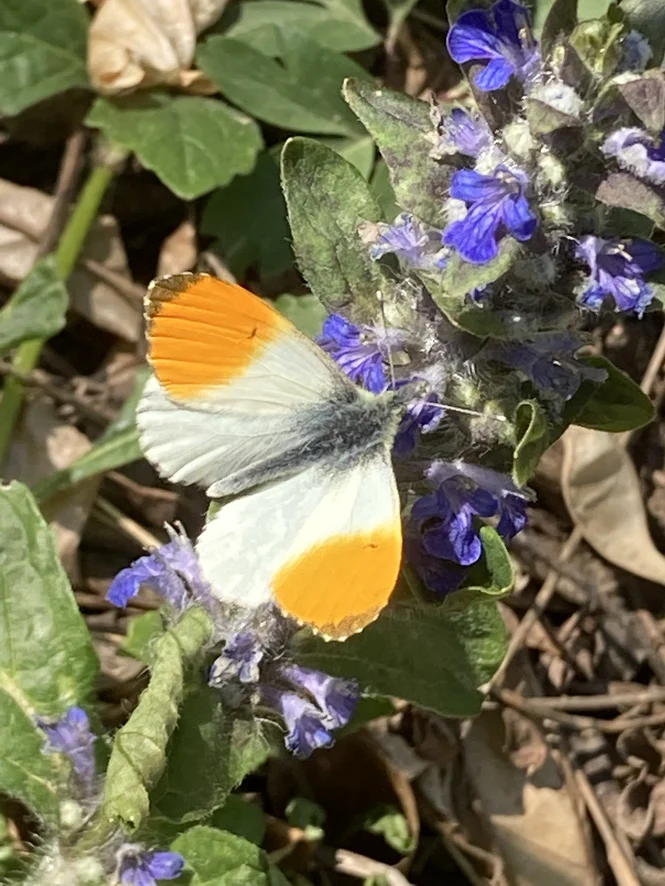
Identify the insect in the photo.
Anthocharis cardamines
